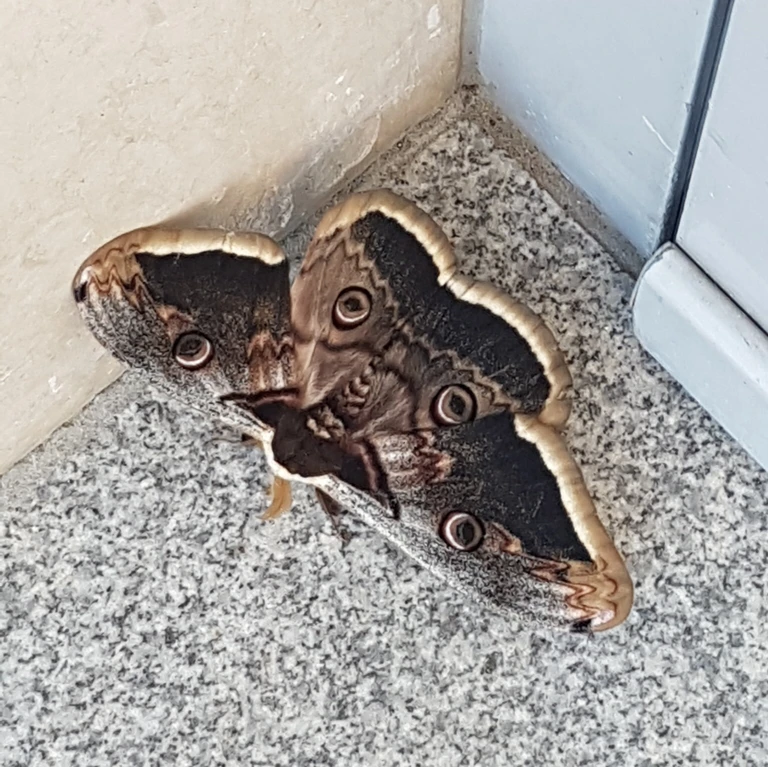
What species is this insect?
Saturnia pyri
